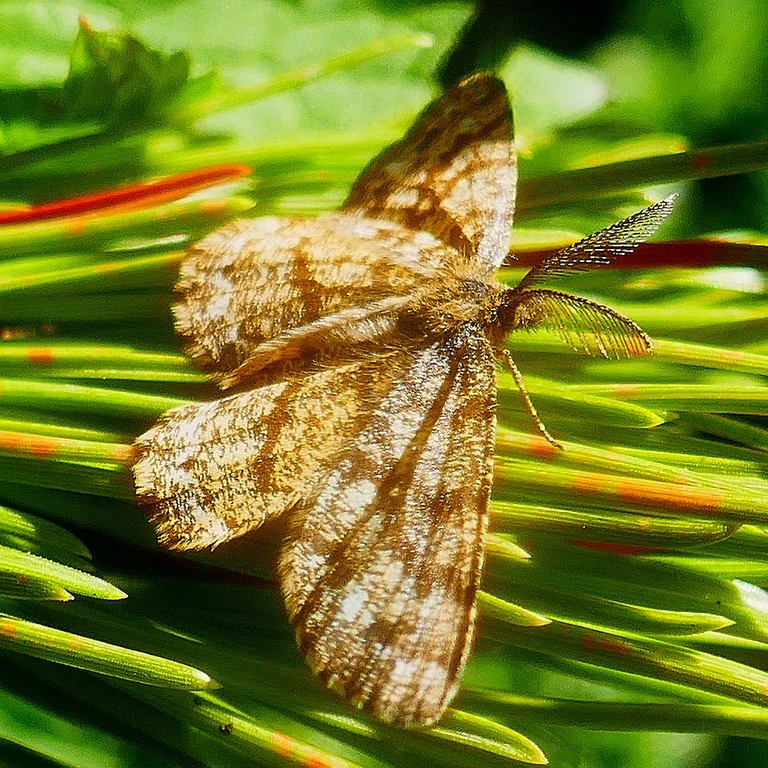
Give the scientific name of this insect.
Ematurga atomaria
